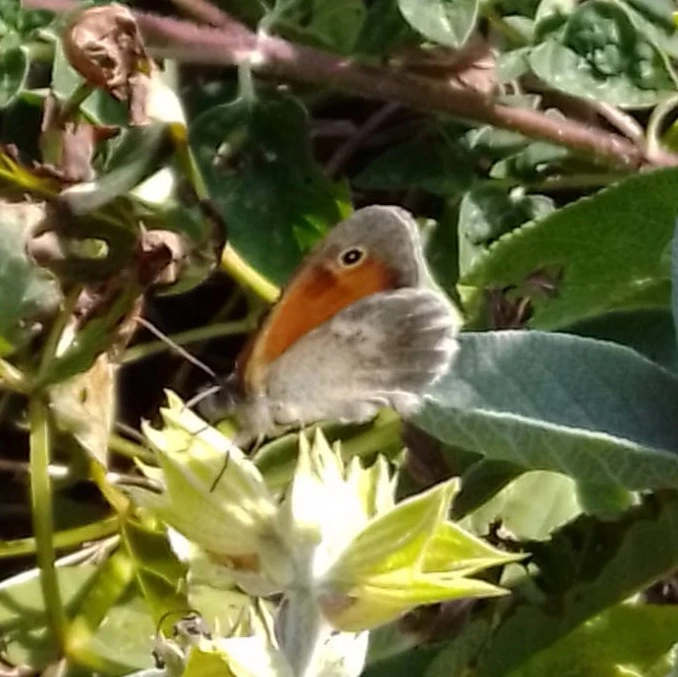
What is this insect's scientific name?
Coenonympha pamphilus
